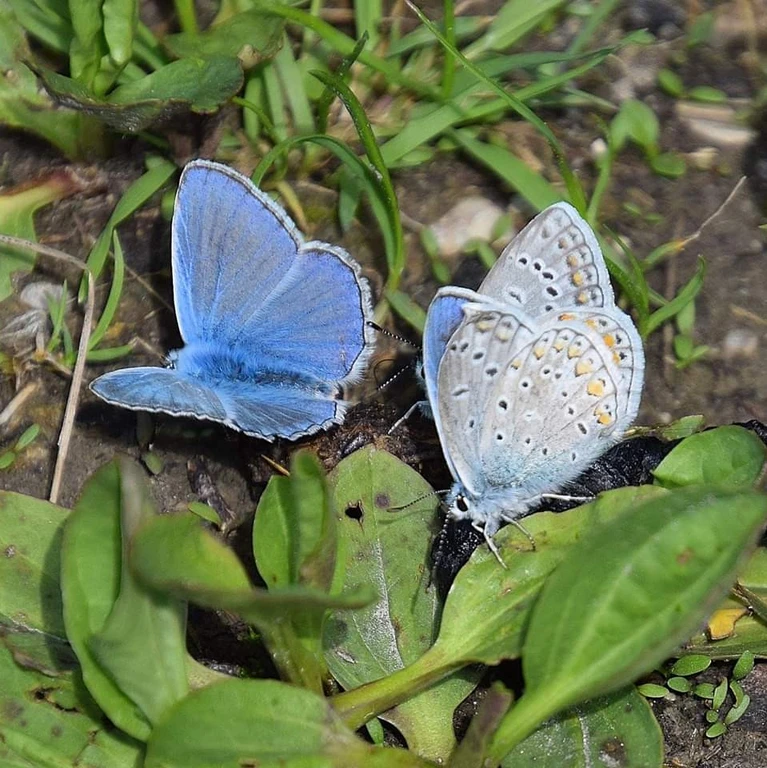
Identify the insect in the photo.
Polyommatus icarus
